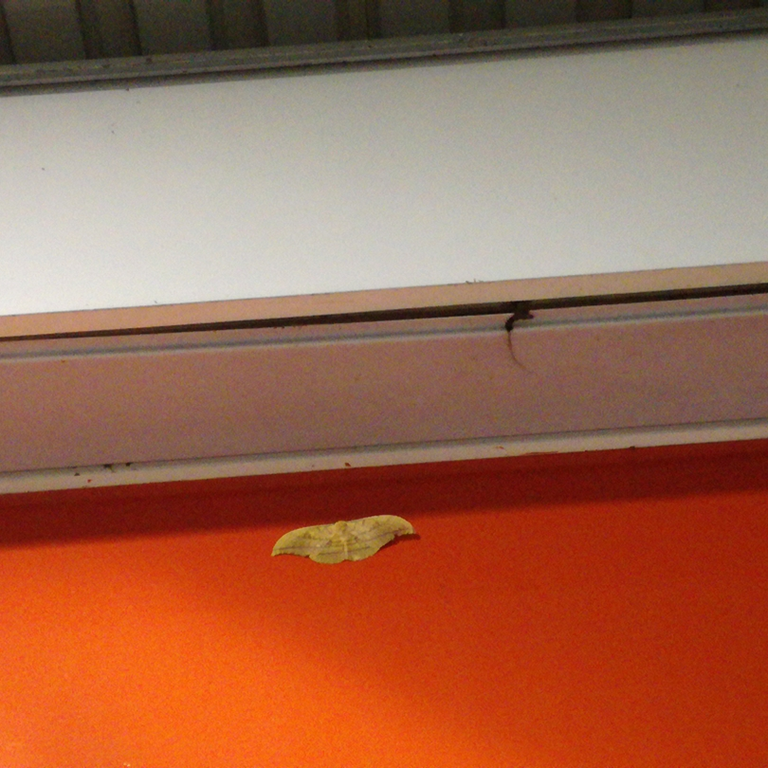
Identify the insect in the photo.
Antheraea yamamai
